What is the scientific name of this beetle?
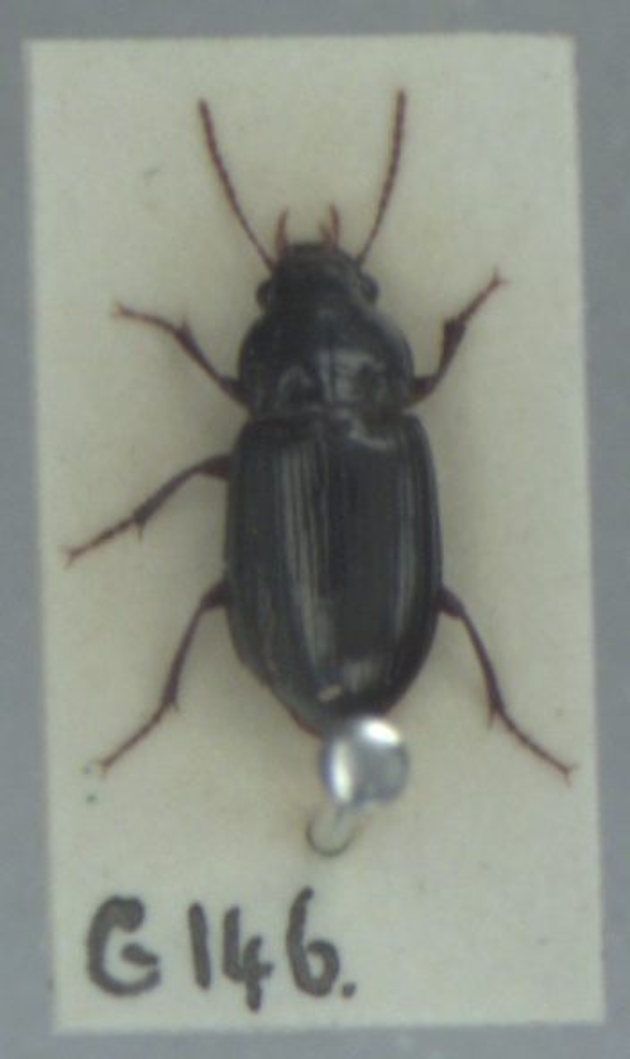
Amara consularis
